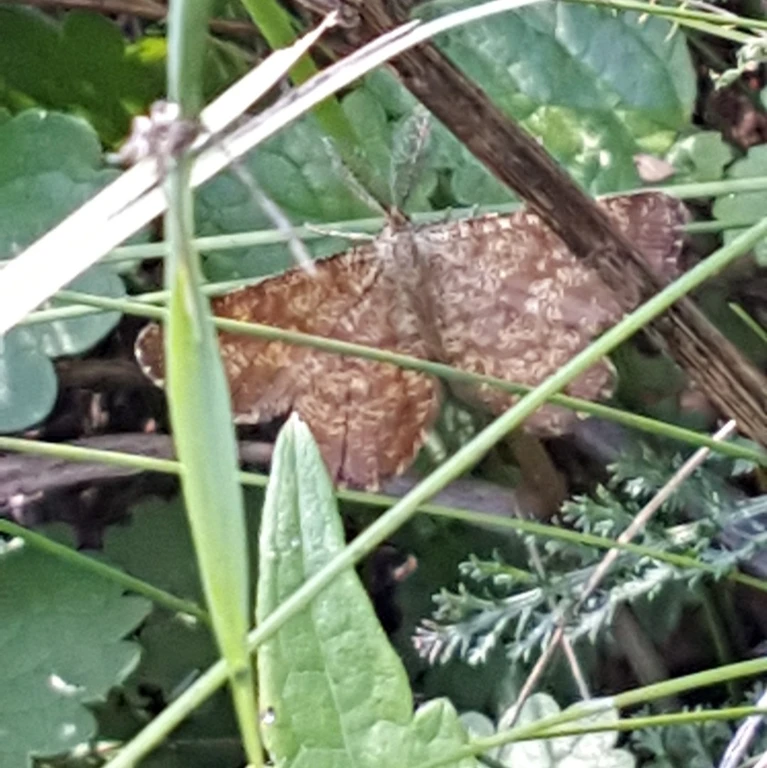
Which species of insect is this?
Ematurga atomaria
